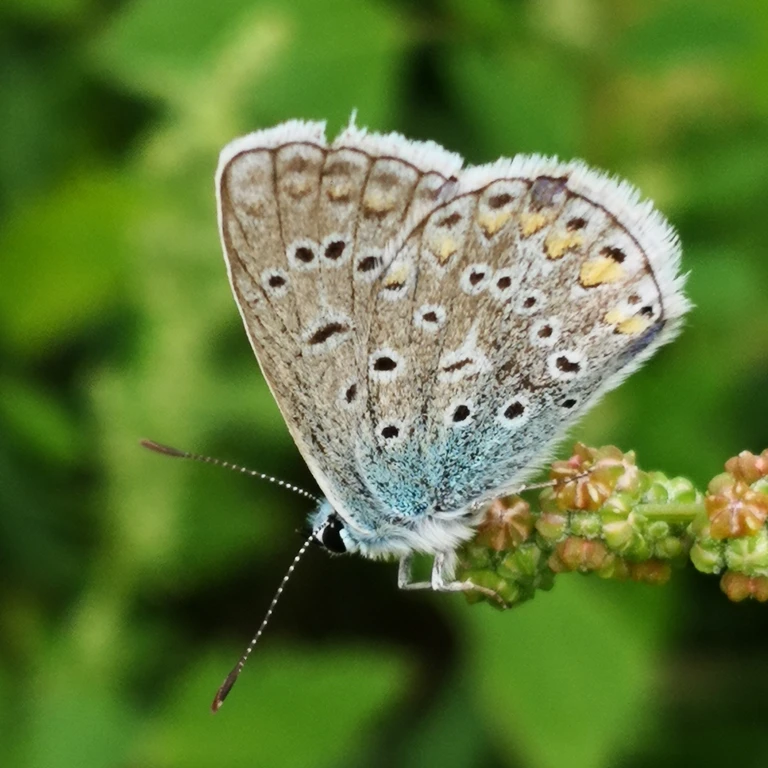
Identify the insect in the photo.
Polyommatus icarus
